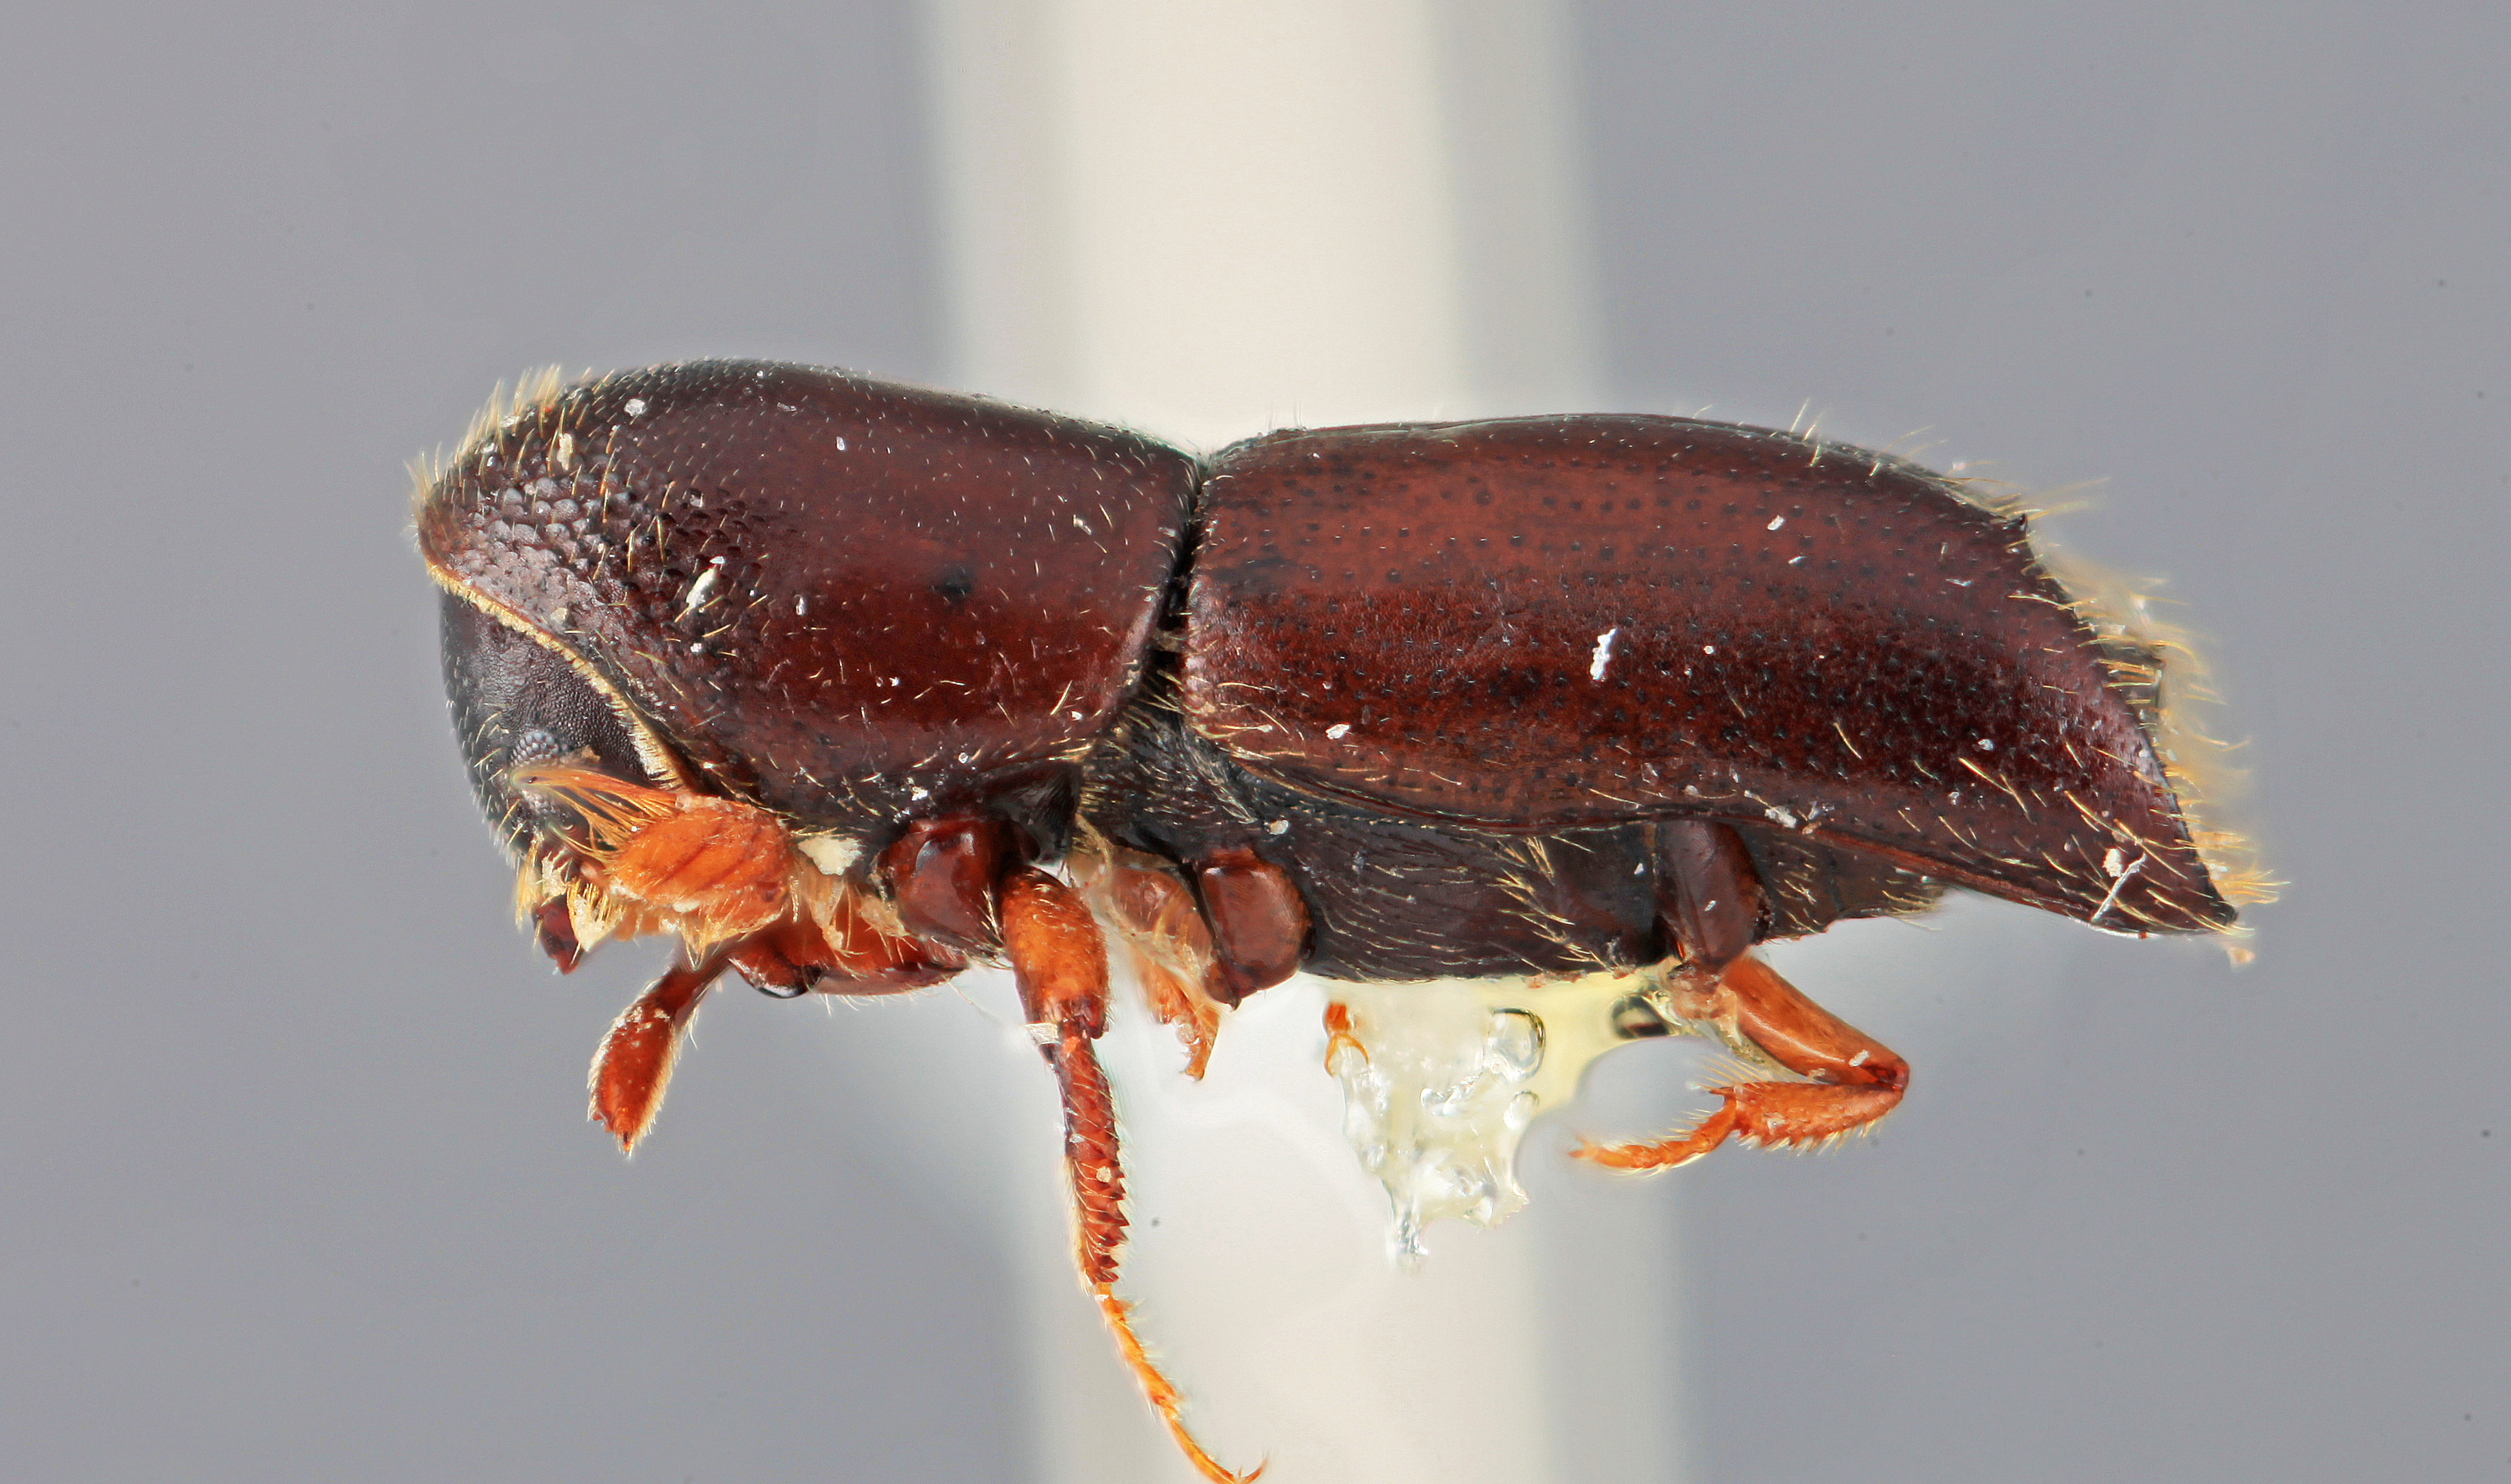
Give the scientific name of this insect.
Monarthrum furnissi
